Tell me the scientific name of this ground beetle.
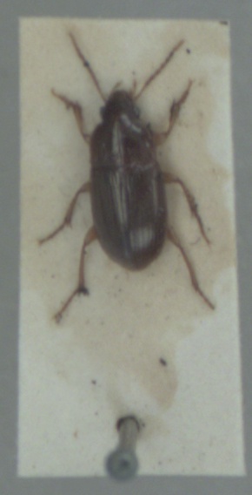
Amara bifrons
